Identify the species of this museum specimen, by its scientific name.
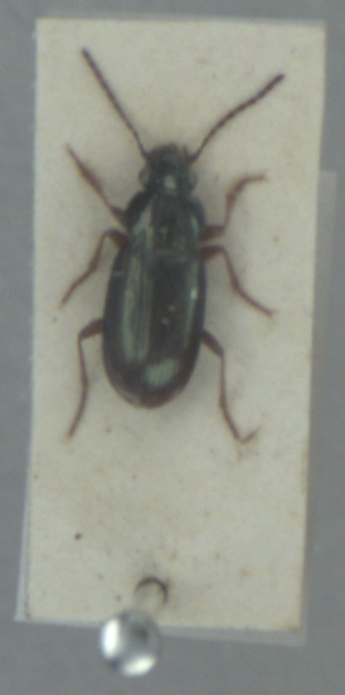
Pogonus chalceus
